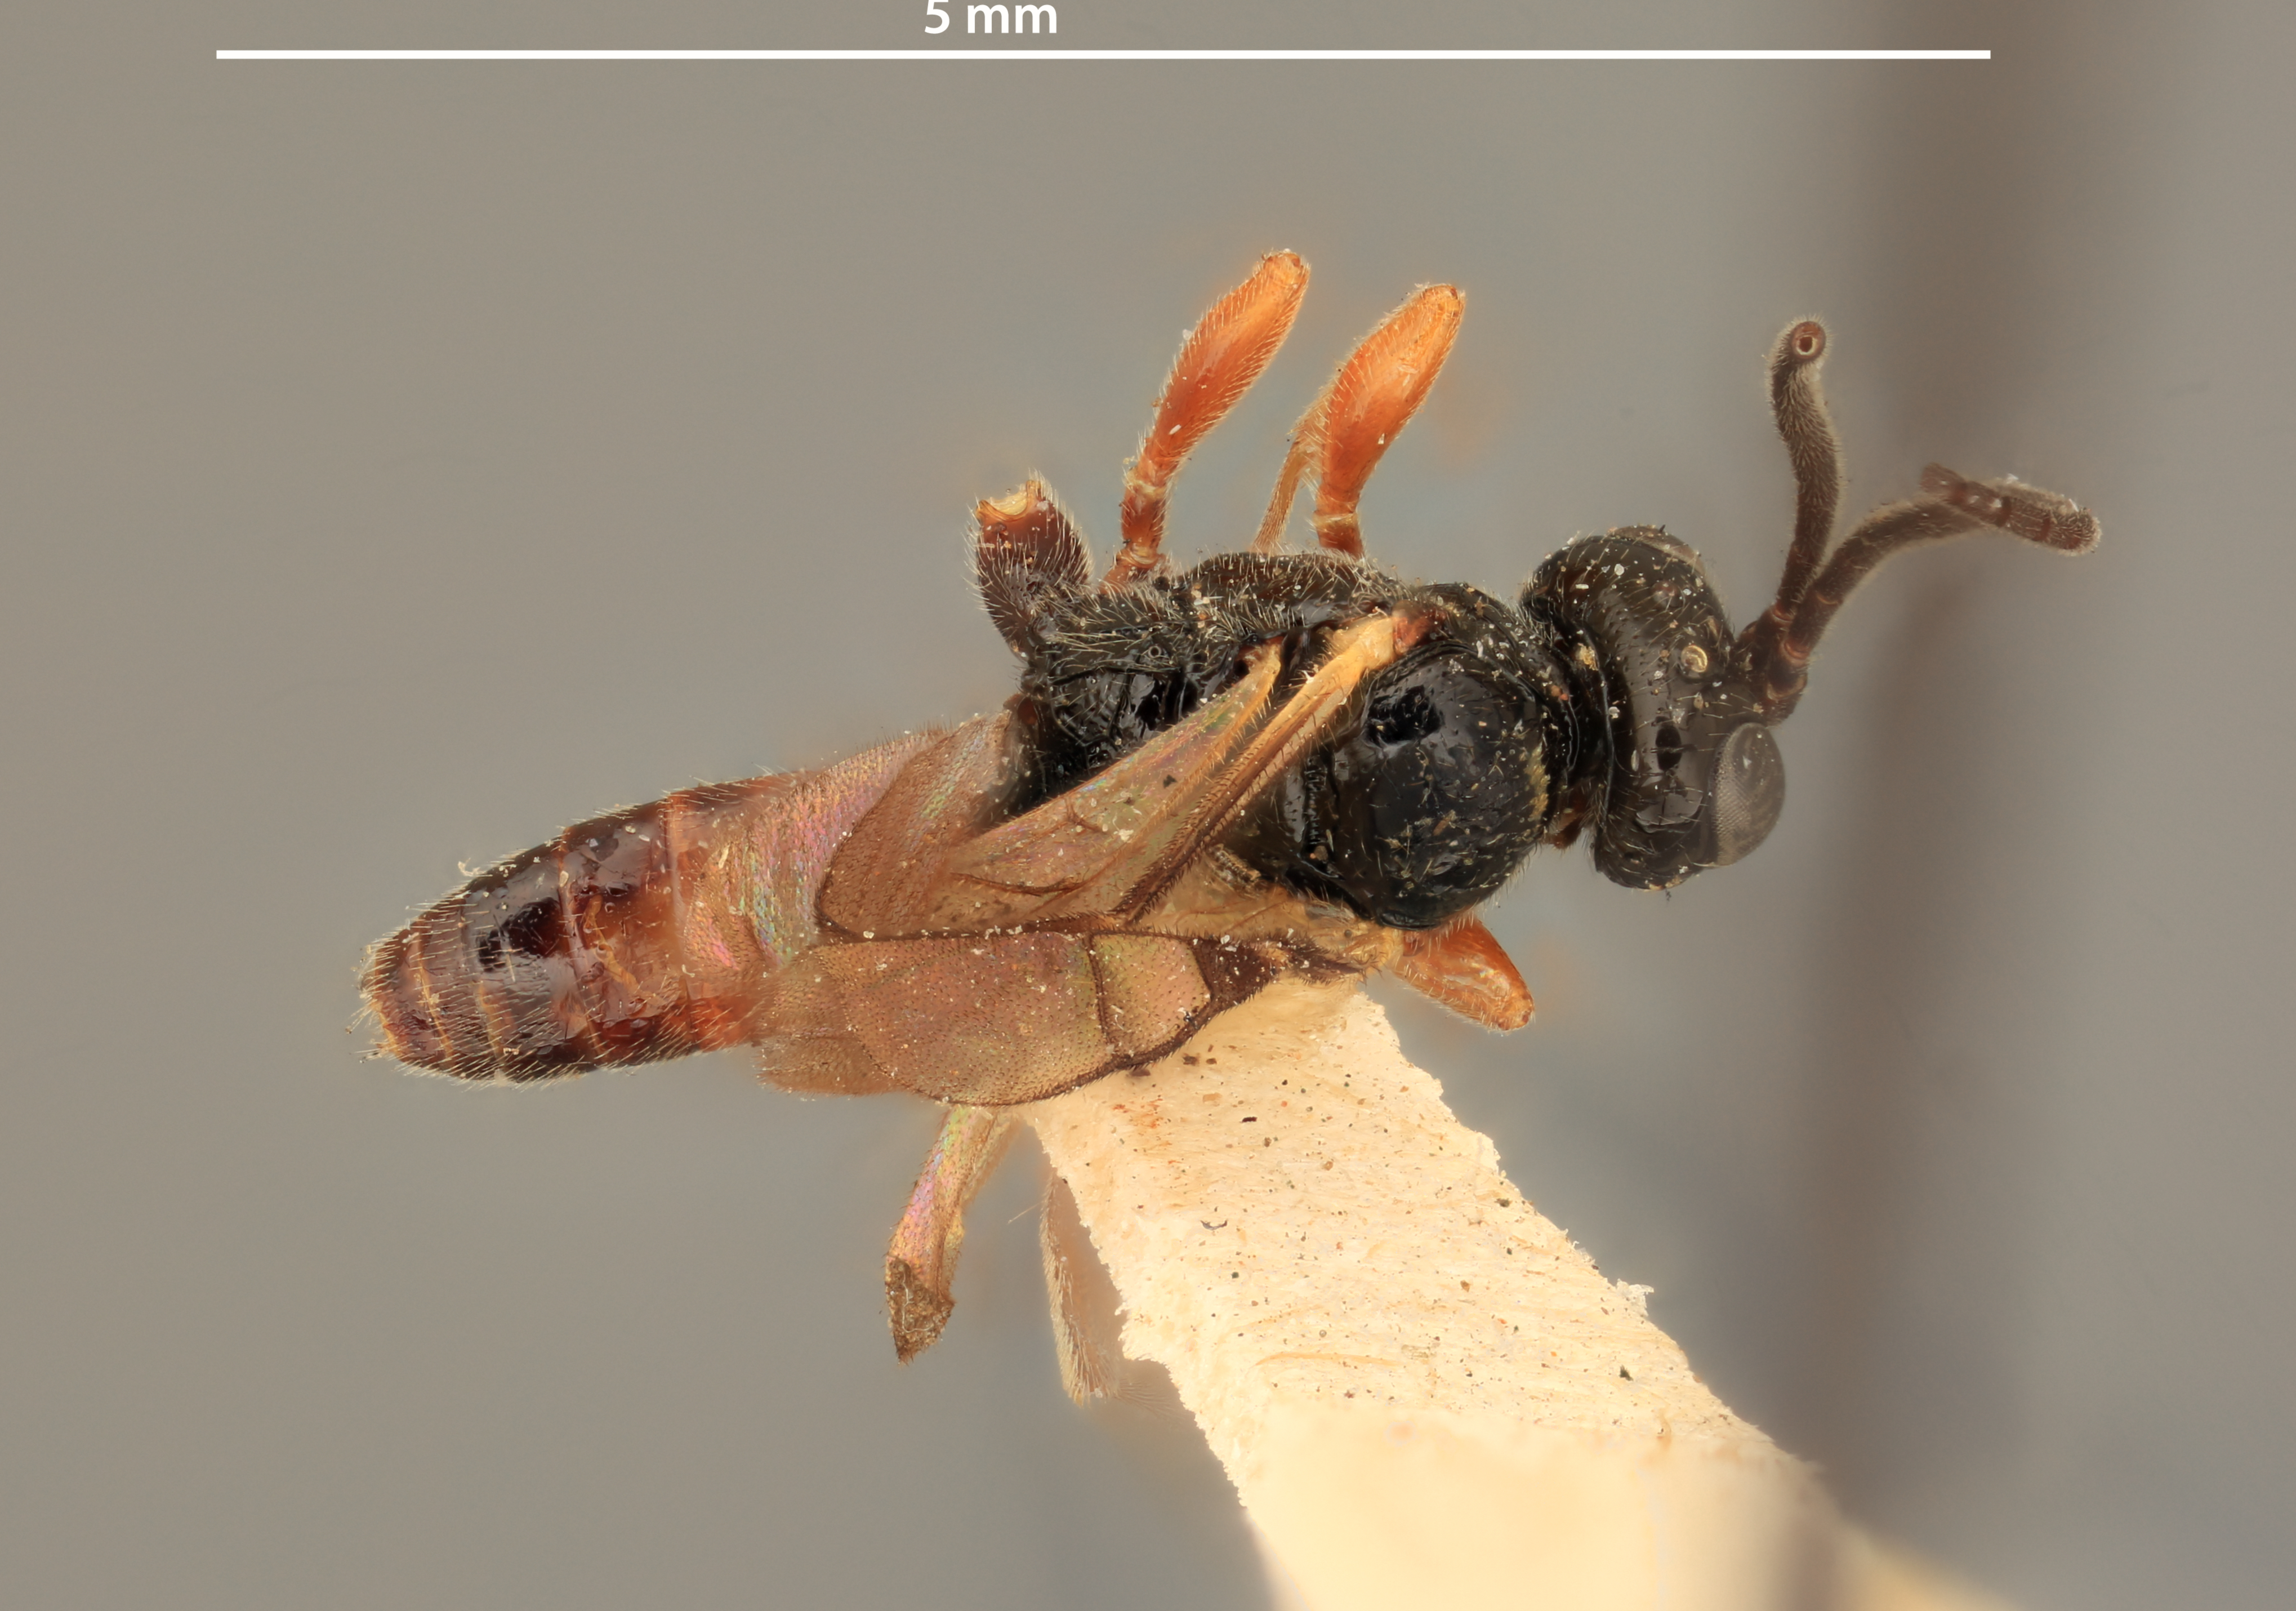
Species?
Phygadeuon melanorerus
